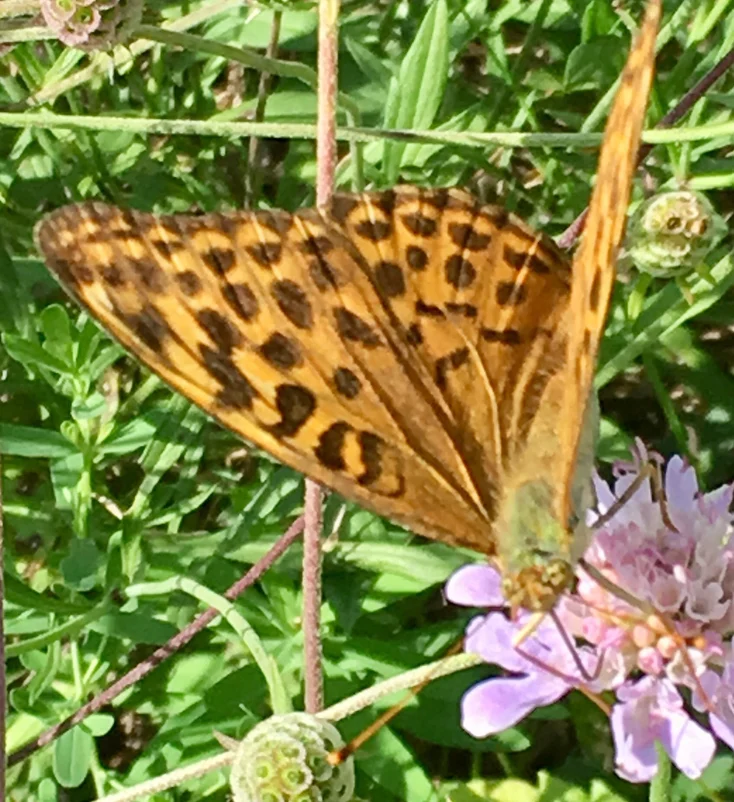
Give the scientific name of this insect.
Argynnis paphia
